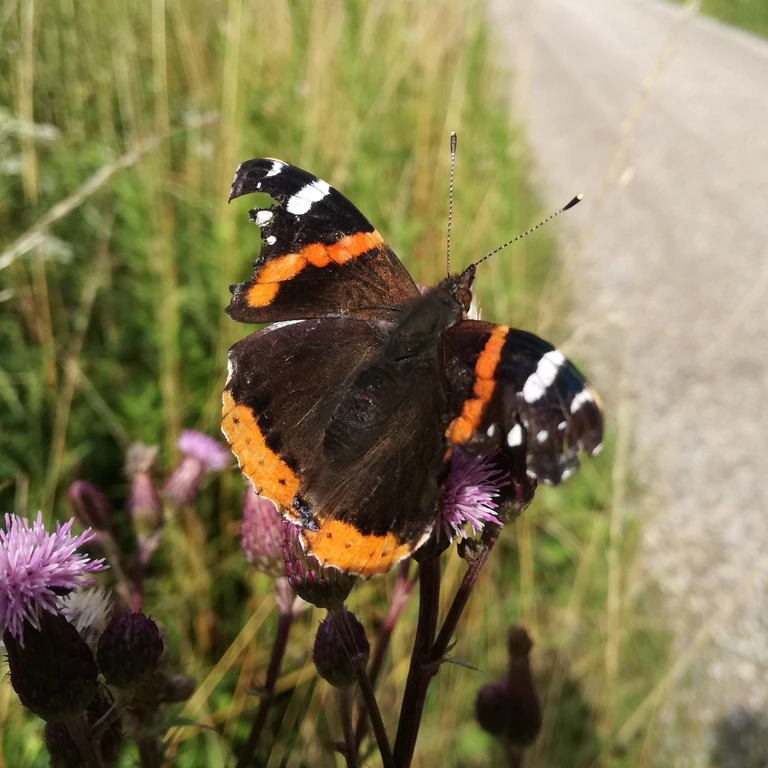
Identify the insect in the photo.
Vanessa atalanta
